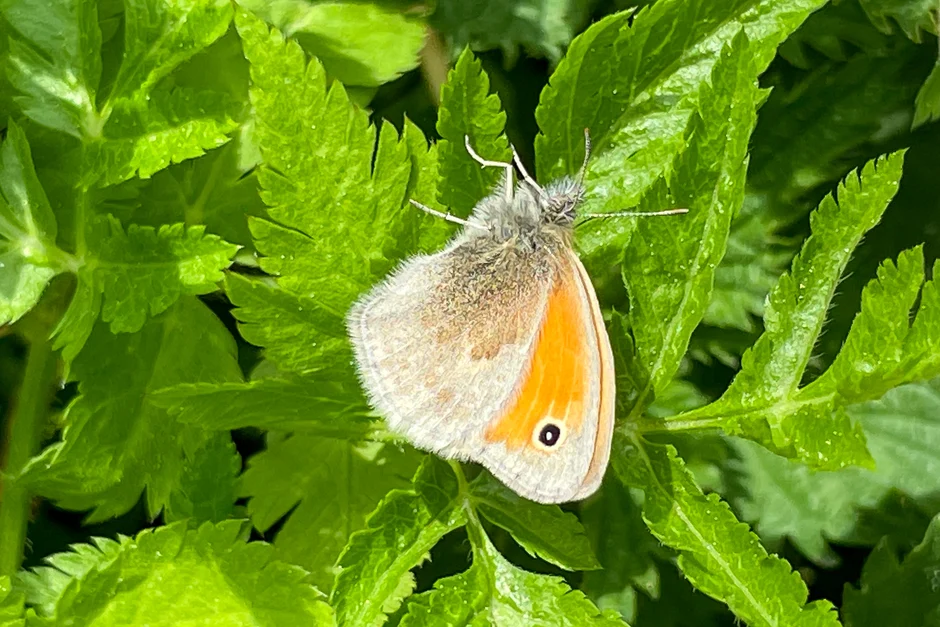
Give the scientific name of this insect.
Coenonympha pamphilus
